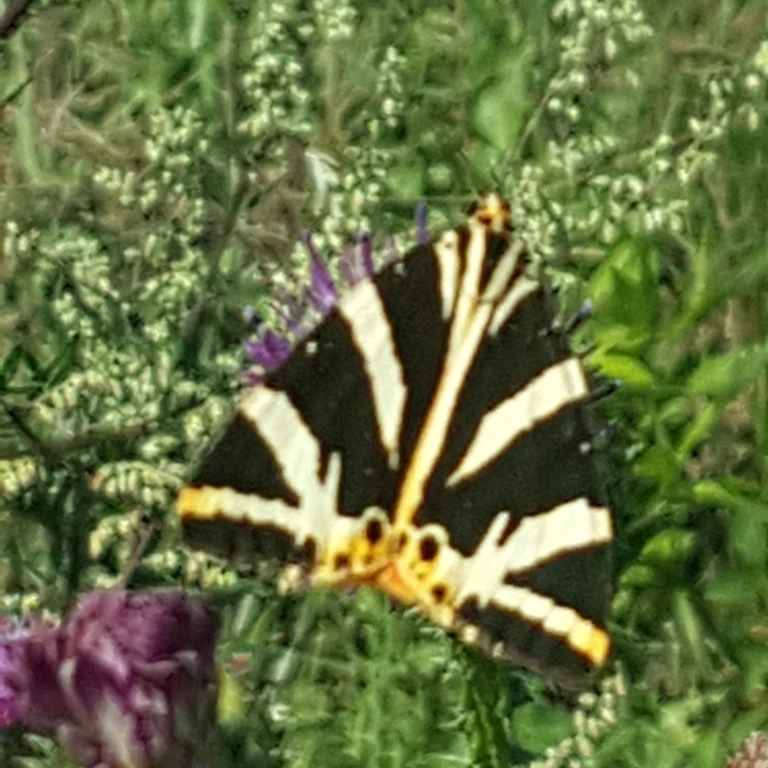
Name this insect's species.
Euplagia quadripunctaria
